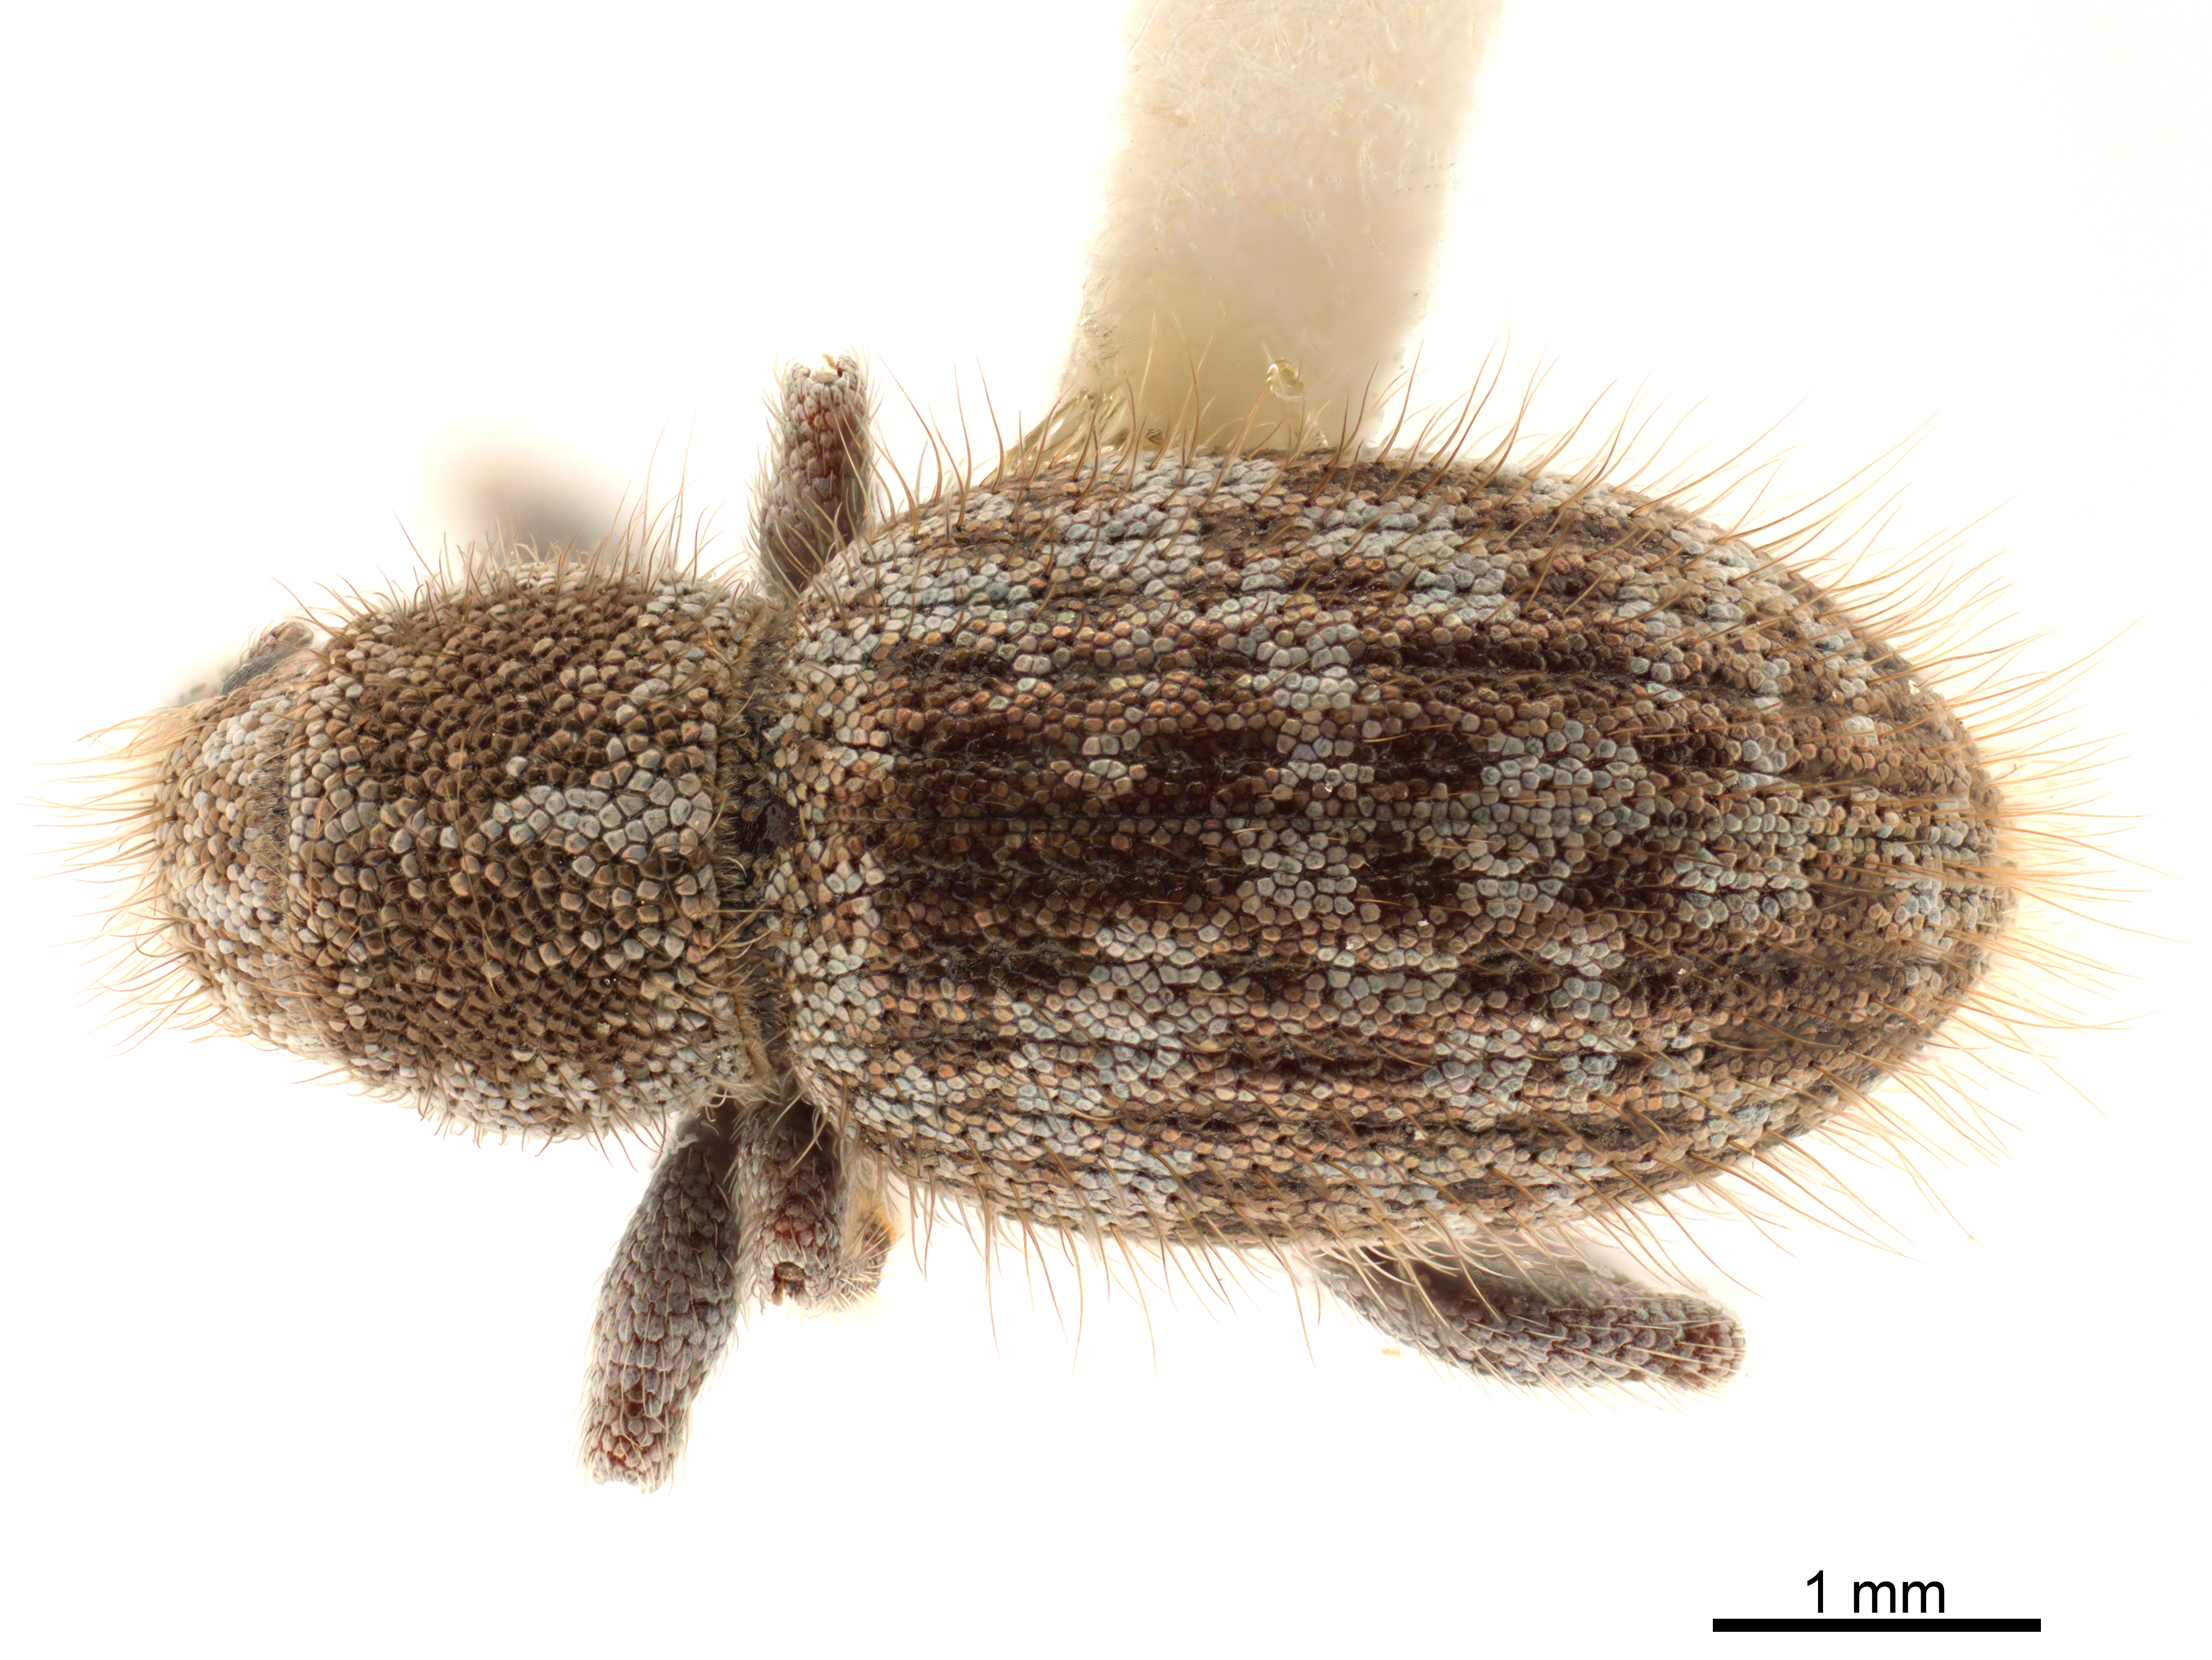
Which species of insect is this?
Cimbocera conspersa
